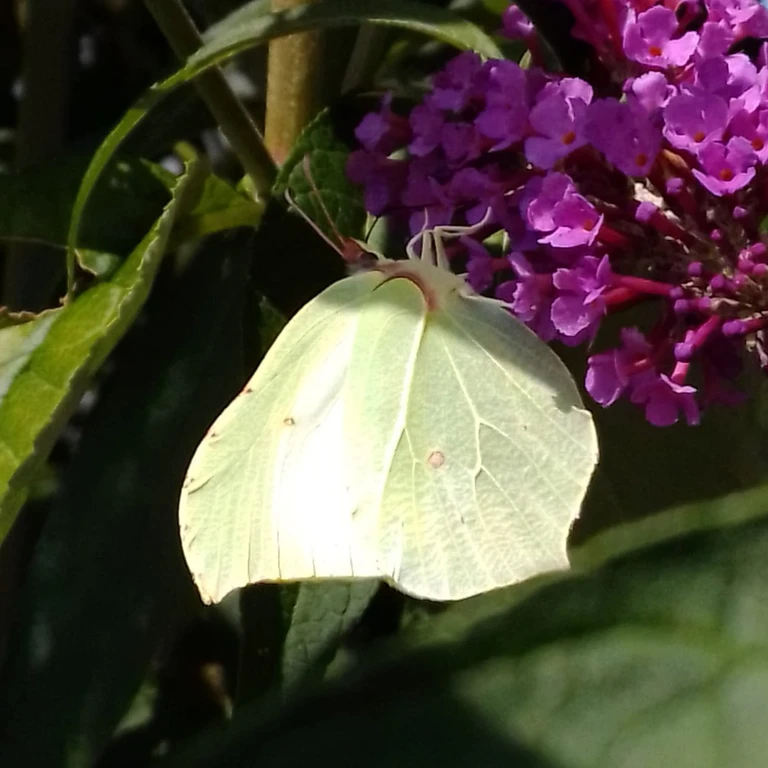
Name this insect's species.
Gonepteryx rhamni
